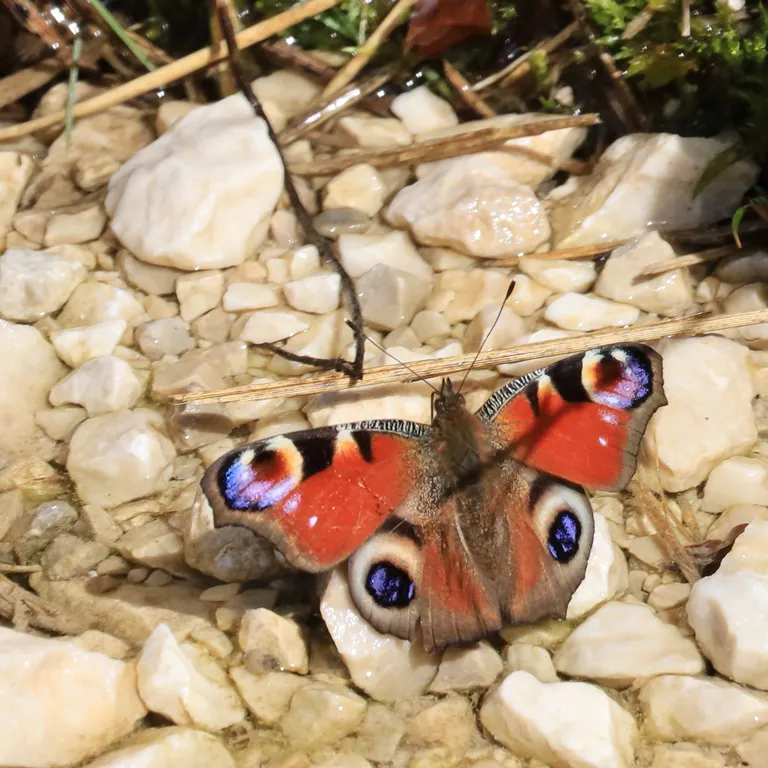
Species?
Aglais io
